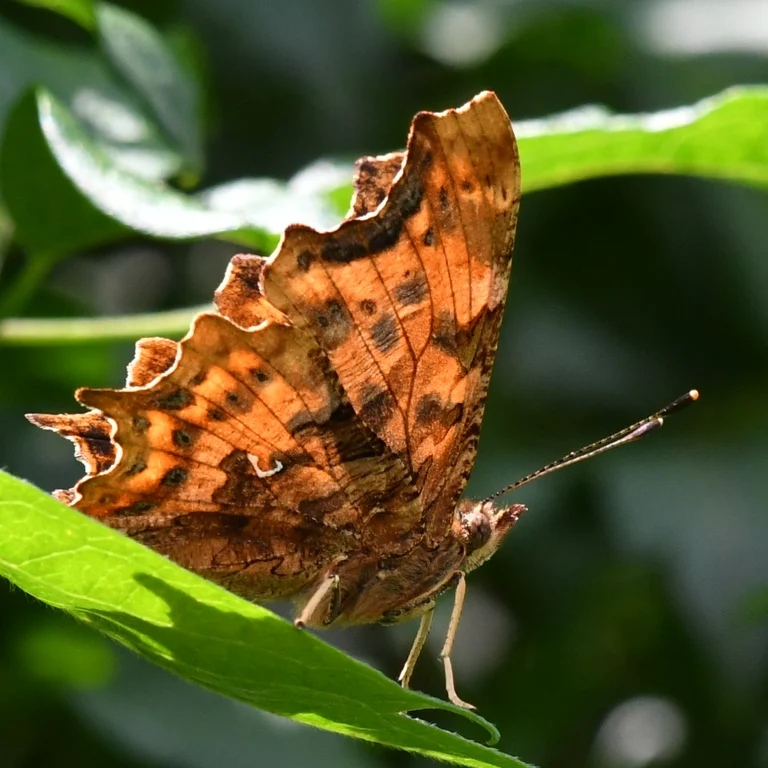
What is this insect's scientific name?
Polygonia c-album
